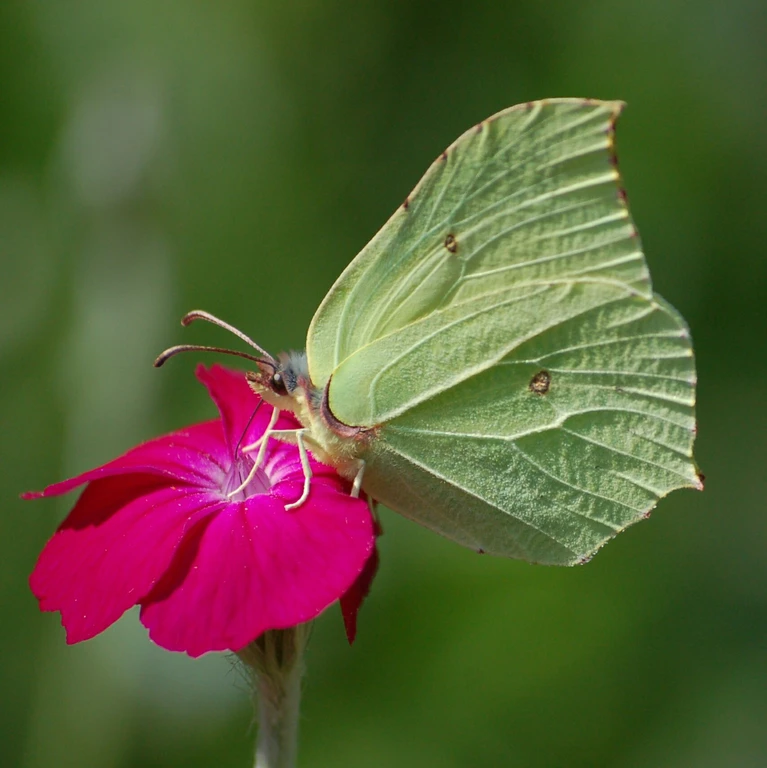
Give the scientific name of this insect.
Gonepteryx rhamni
